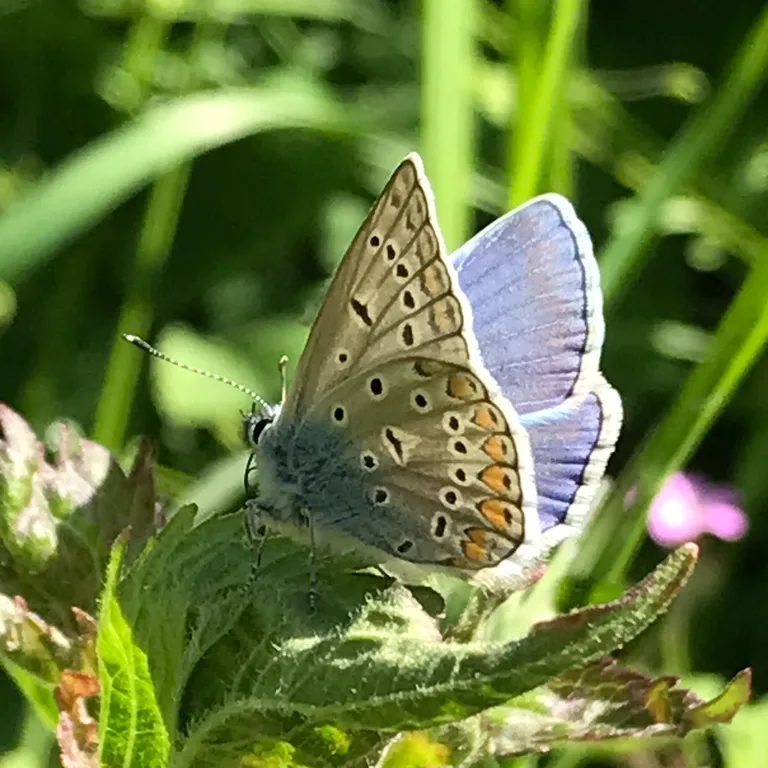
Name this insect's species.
Polyommatus icarus
